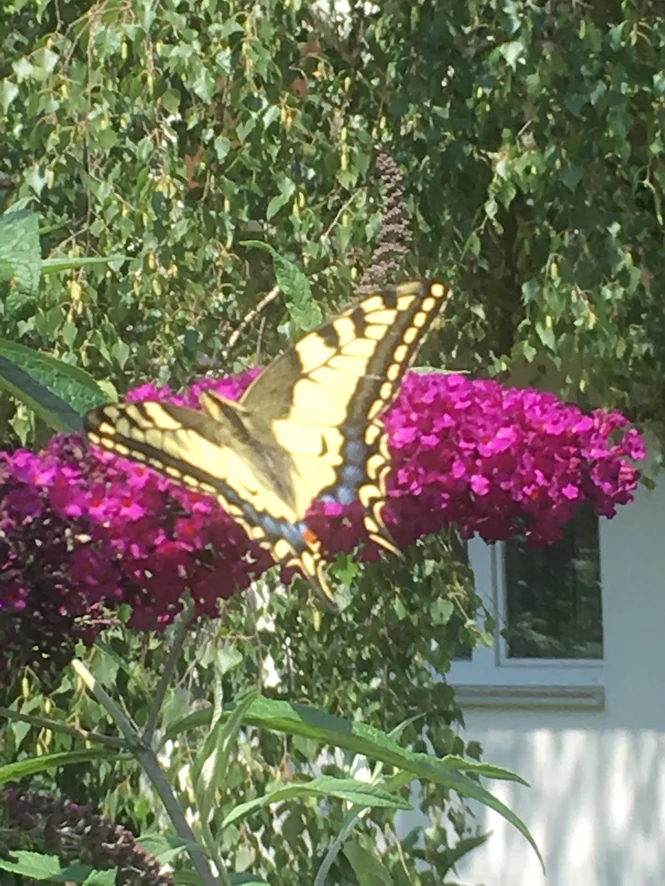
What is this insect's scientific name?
Papilio machaon
